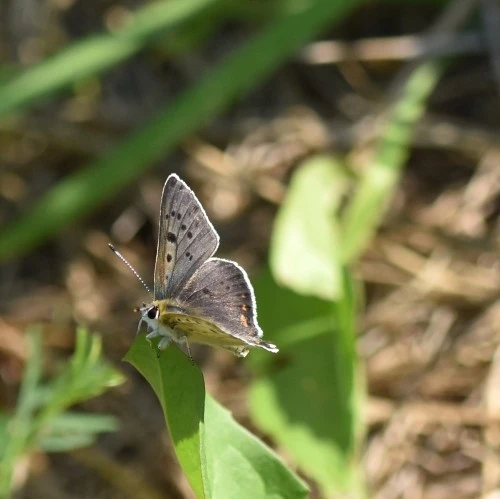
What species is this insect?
Lycaena tityrus (also Loweia tityrus)
